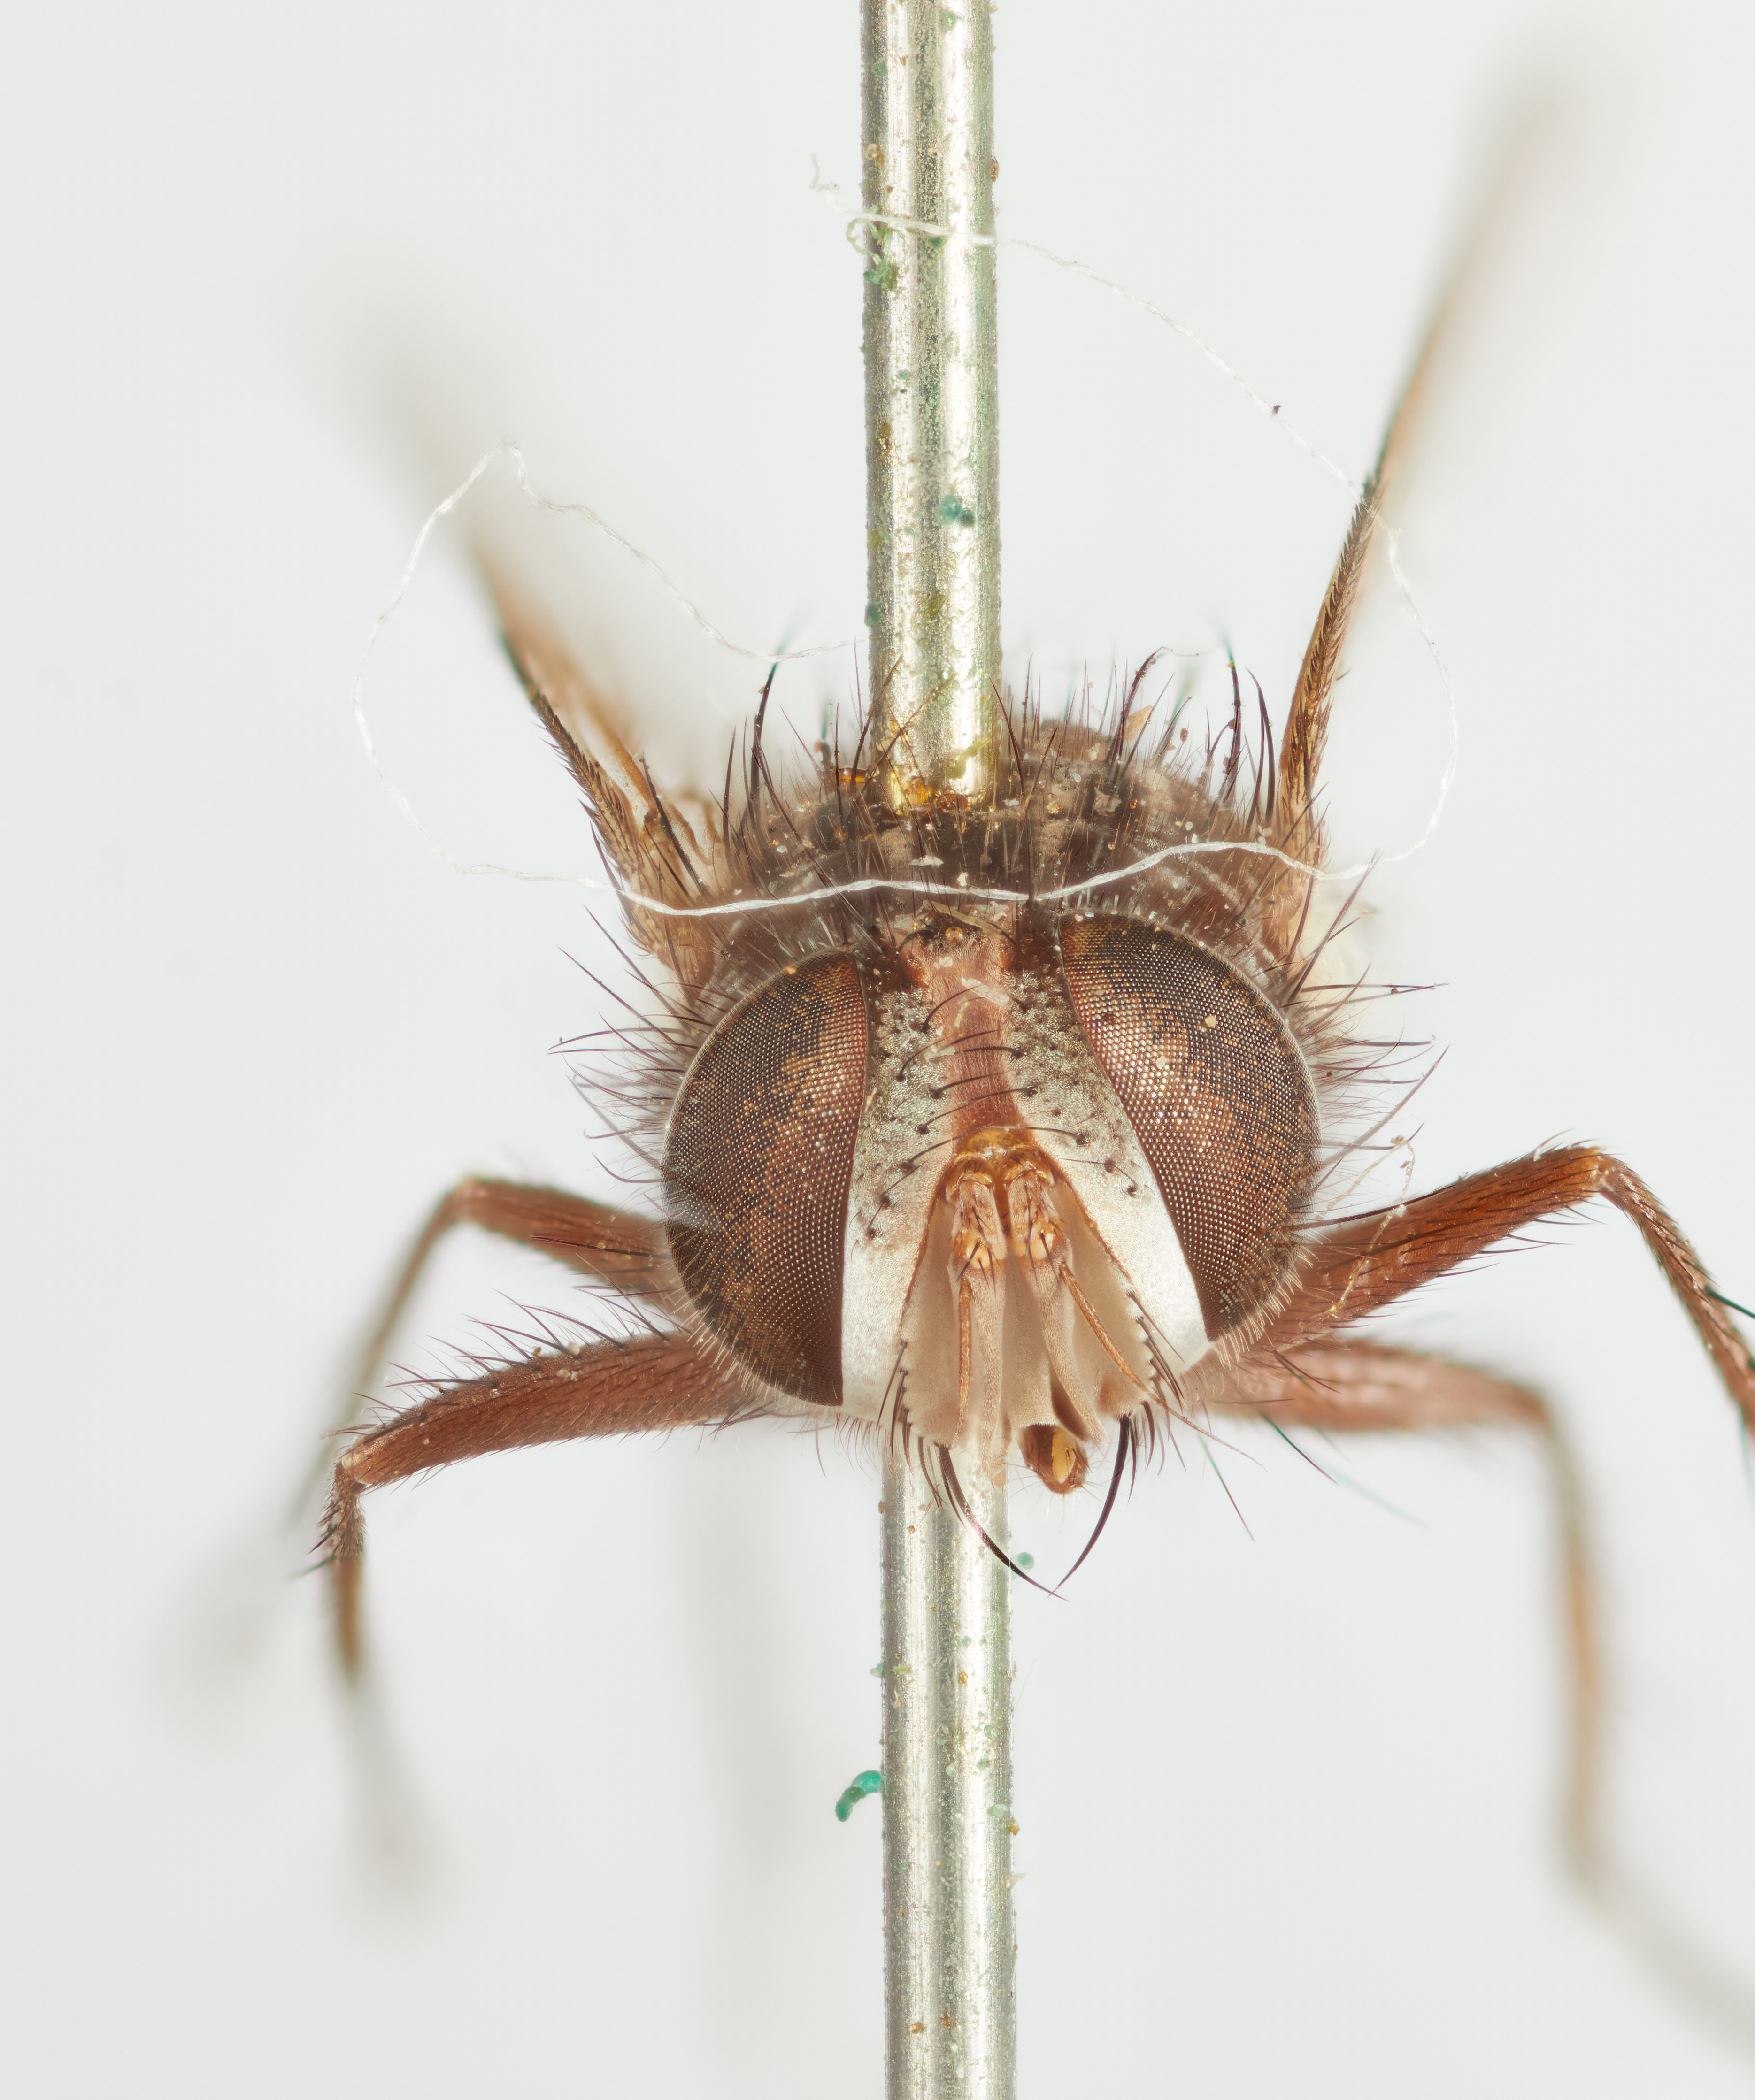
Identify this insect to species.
Exorista petiolata
